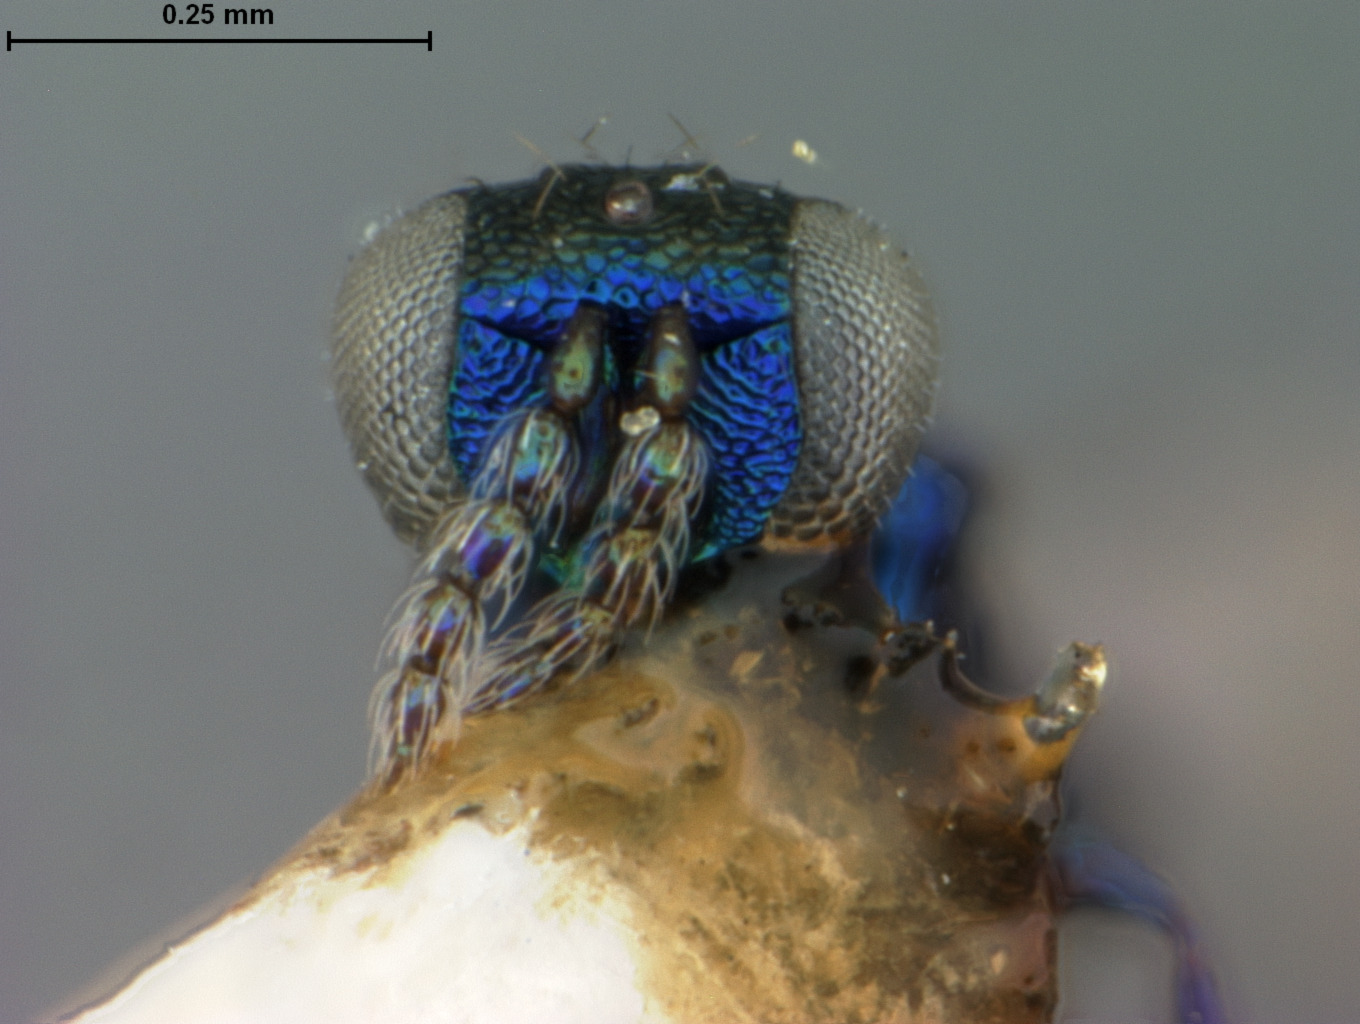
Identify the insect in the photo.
Asecodes elasmi
